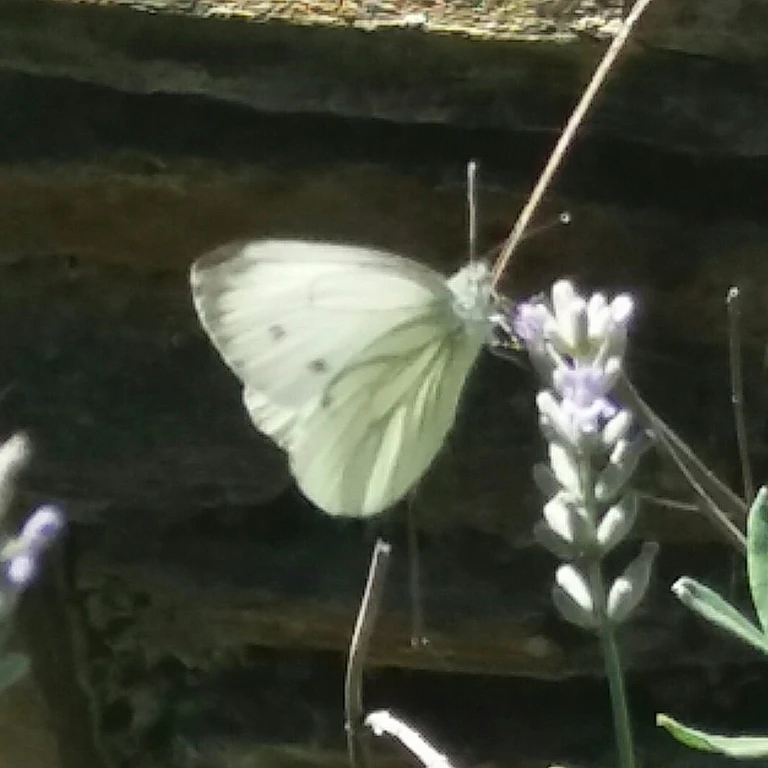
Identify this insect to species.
Pieris napi
